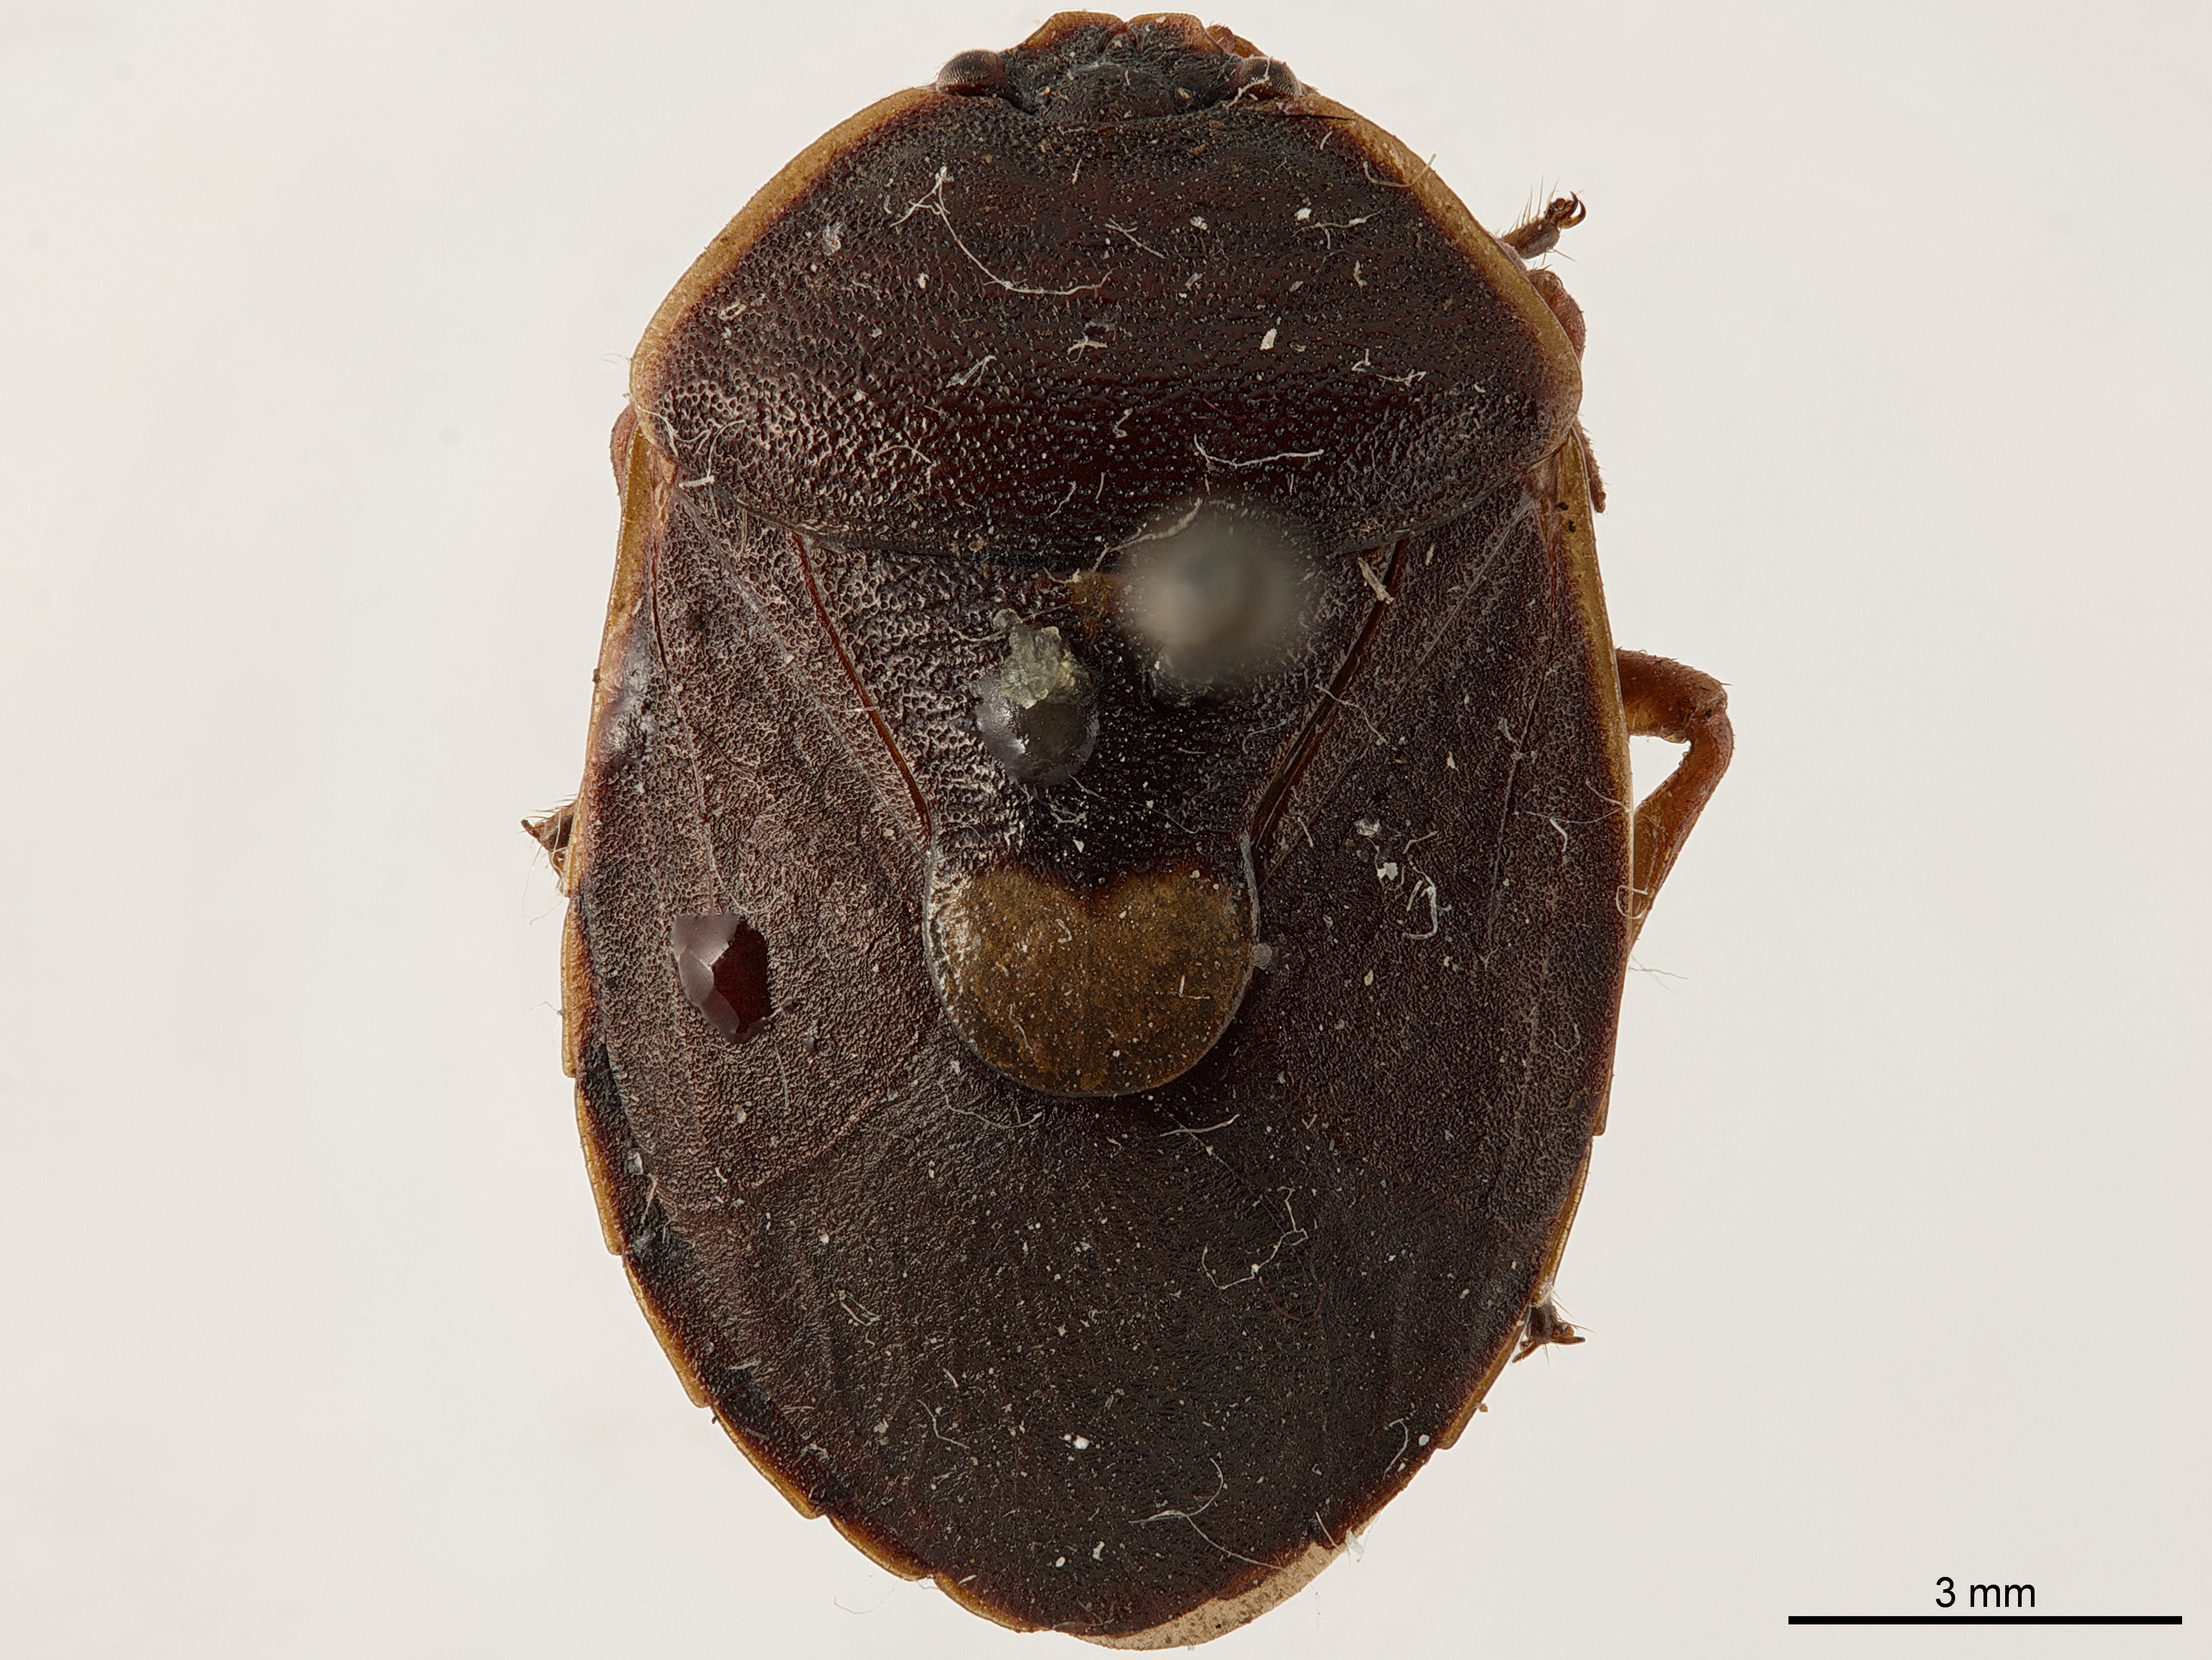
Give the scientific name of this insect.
Copoproctus pullus
